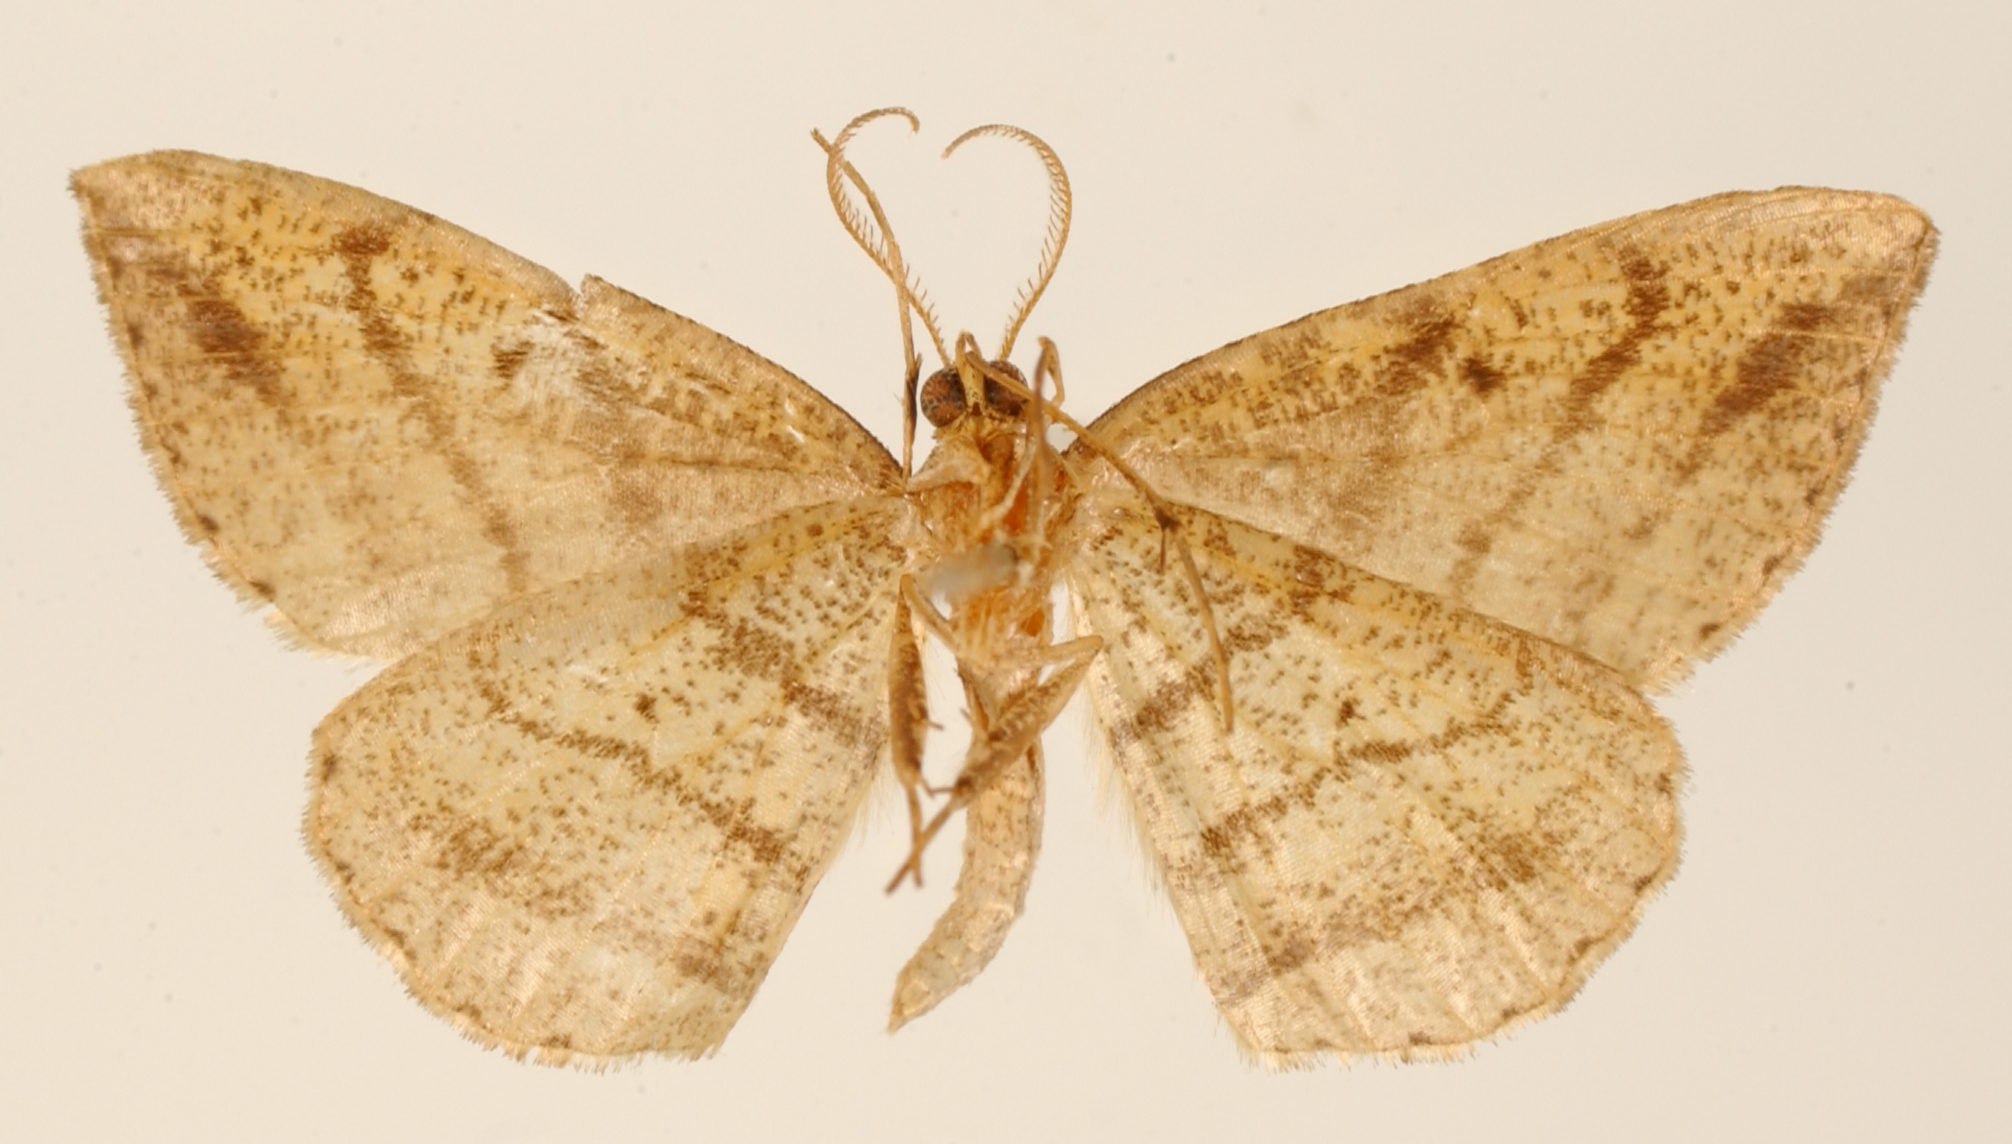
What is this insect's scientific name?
Thamnonoma punctilineata
